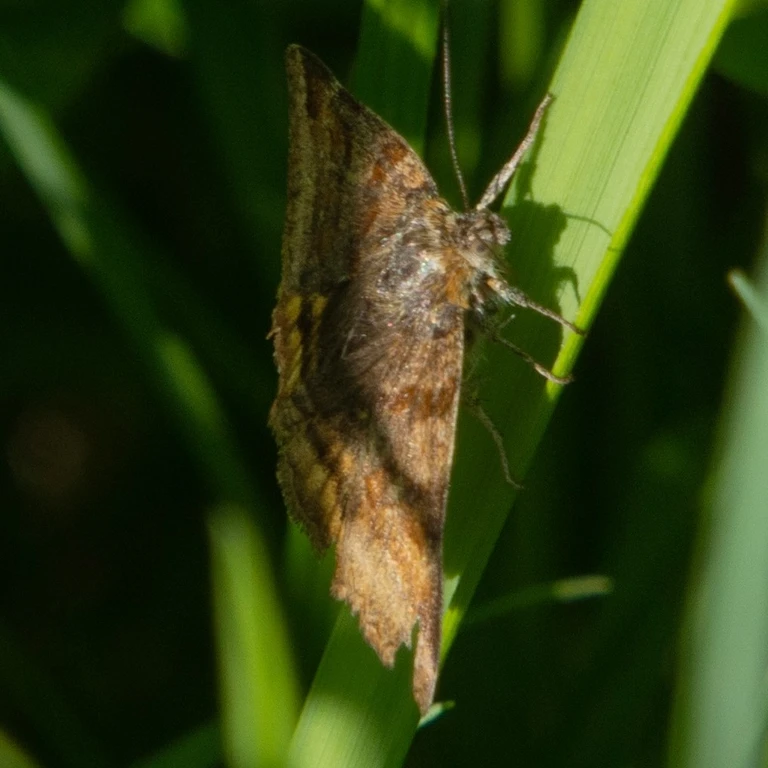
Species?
Euclidia glyphica
